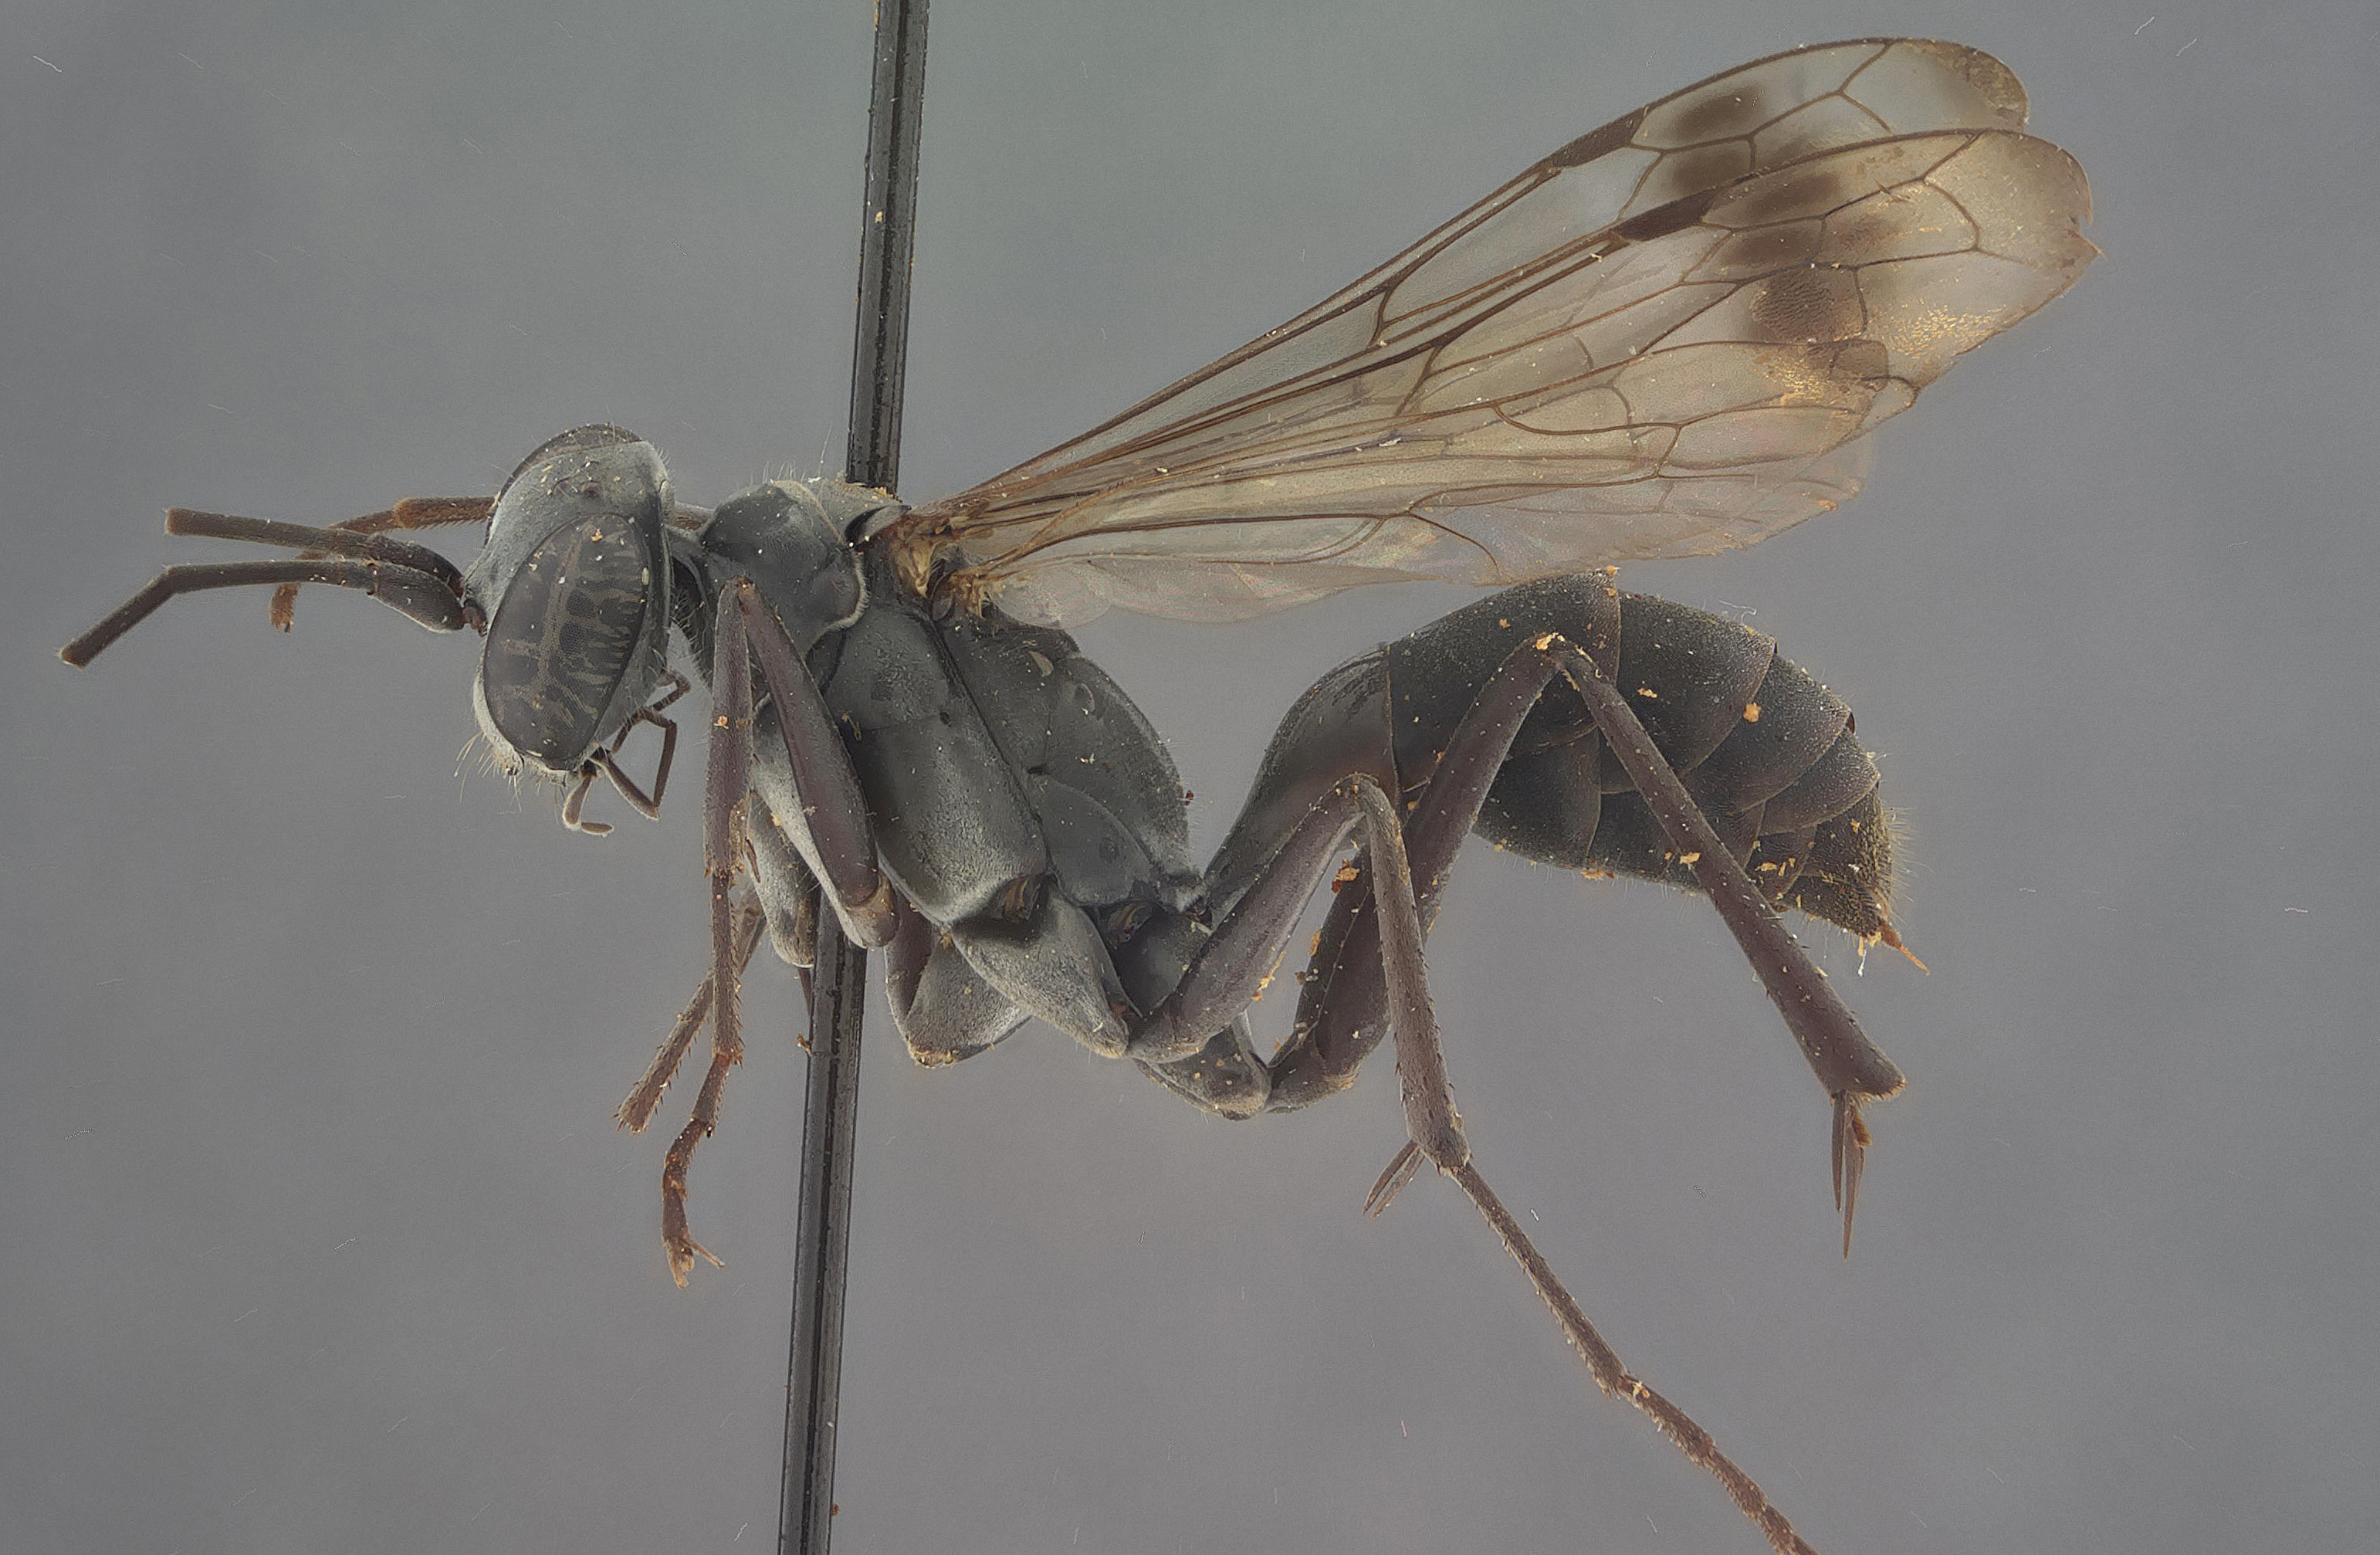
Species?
Ageniella banoensis
